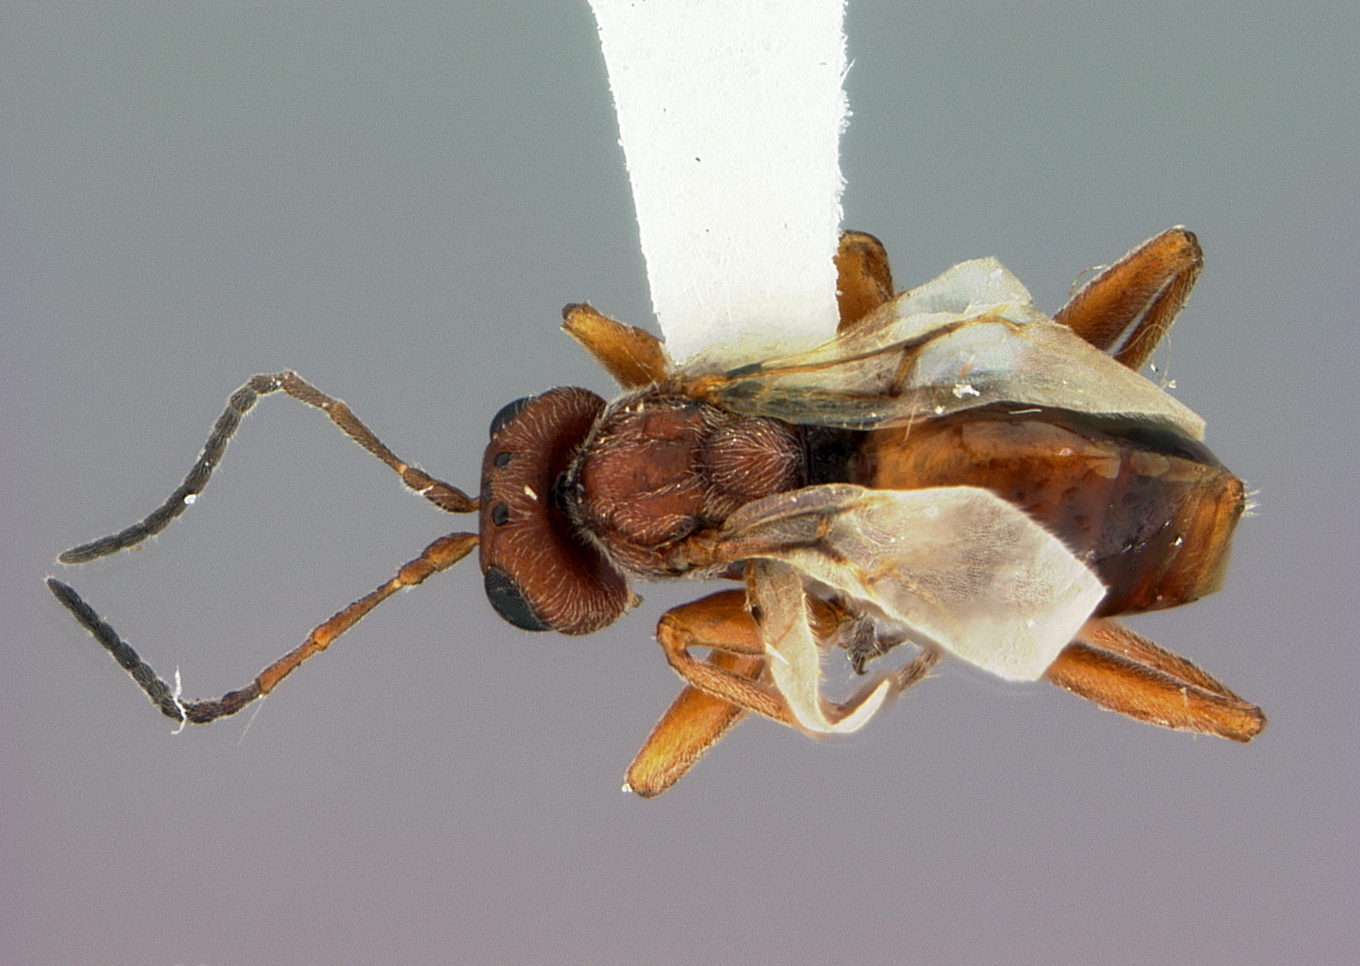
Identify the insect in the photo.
Eumayriella archboldi
